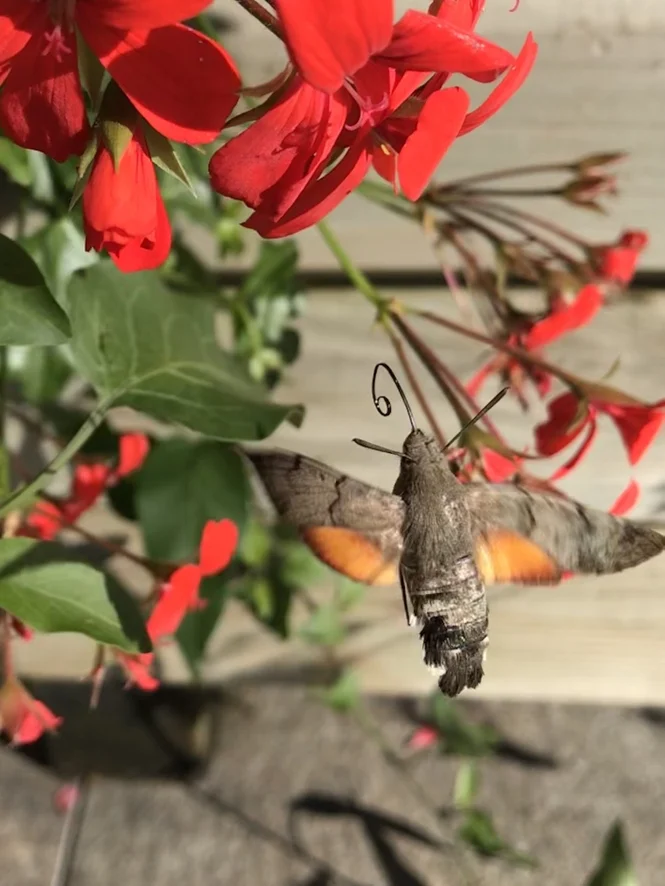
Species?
Macroglossum stellatarum
